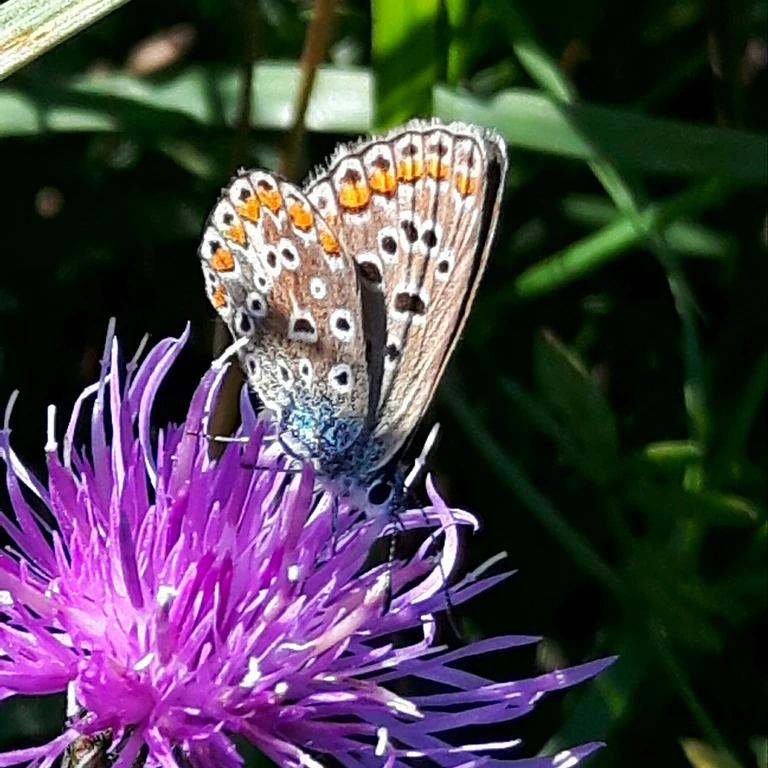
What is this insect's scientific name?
Polyommatus icarus
